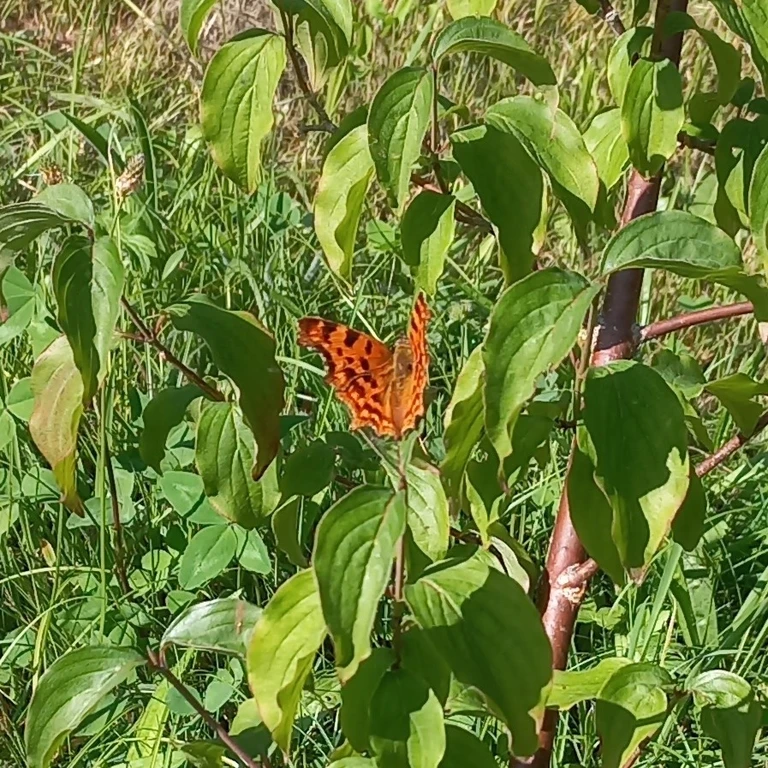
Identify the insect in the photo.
Polygonia c-album
